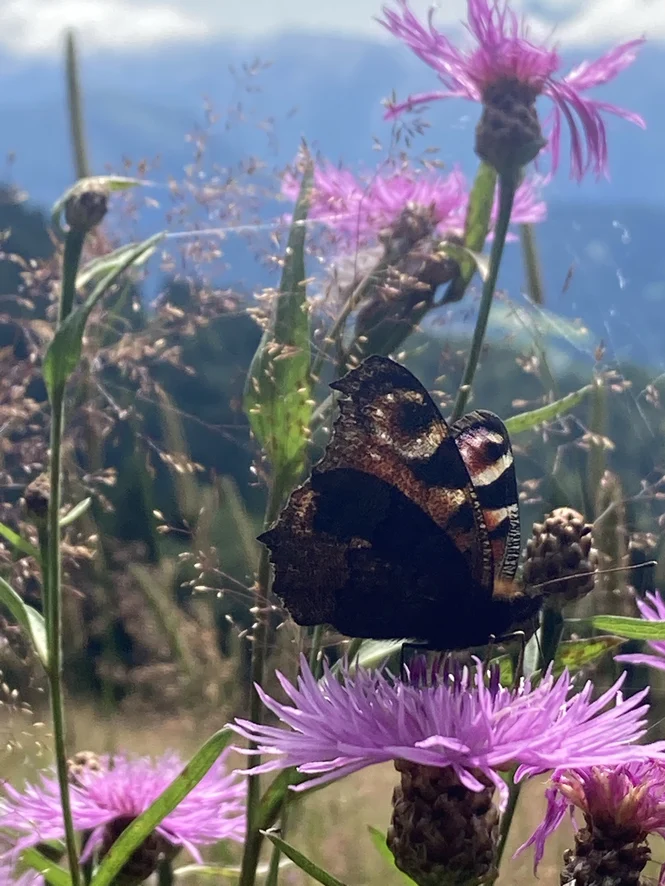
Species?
Aglais io
